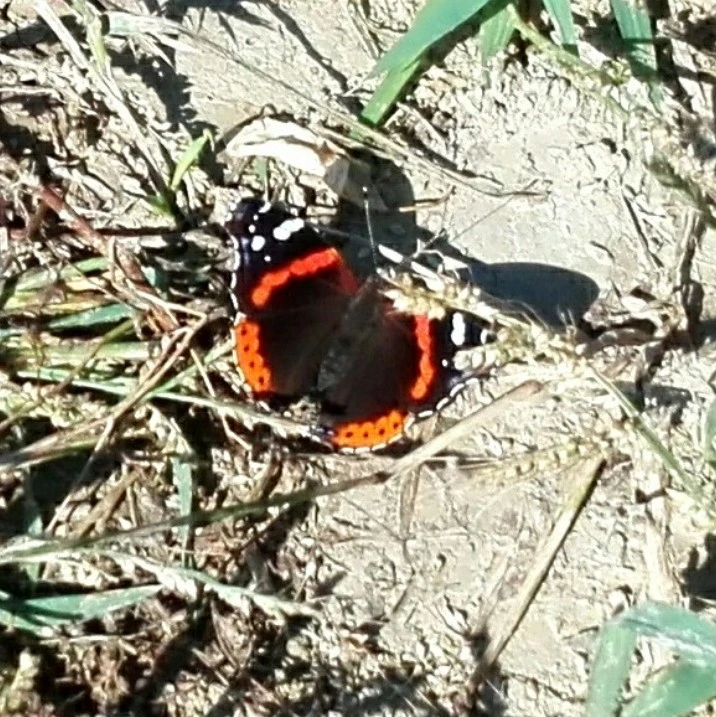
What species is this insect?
Vanessa atalanta
